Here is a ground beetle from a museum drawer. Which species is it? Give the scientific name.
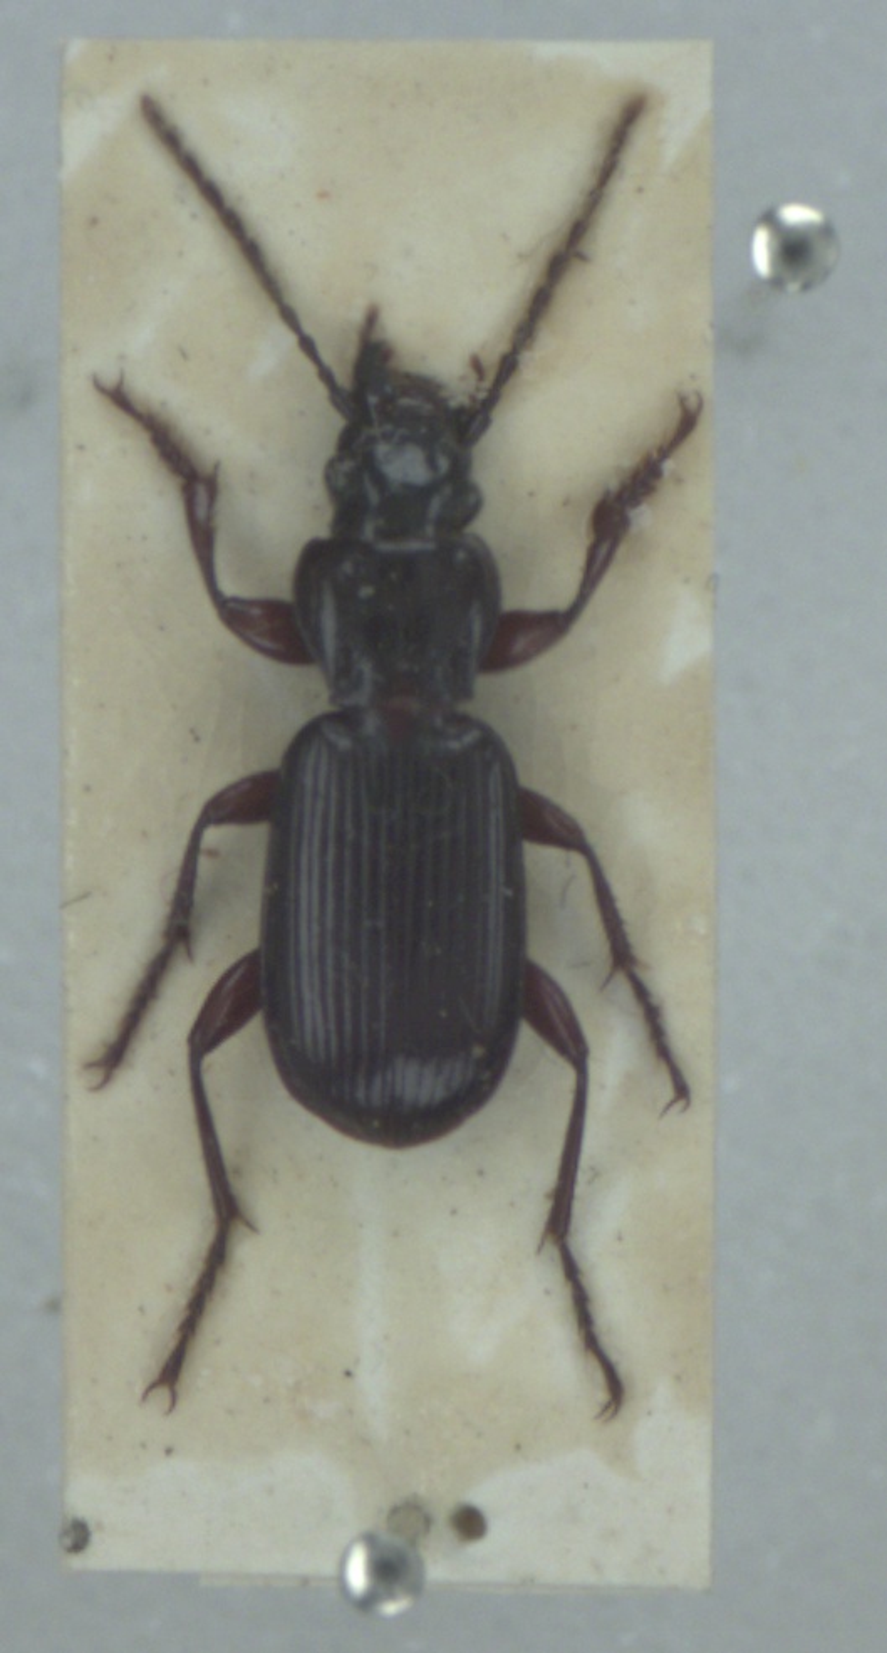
Pterostichus macer
